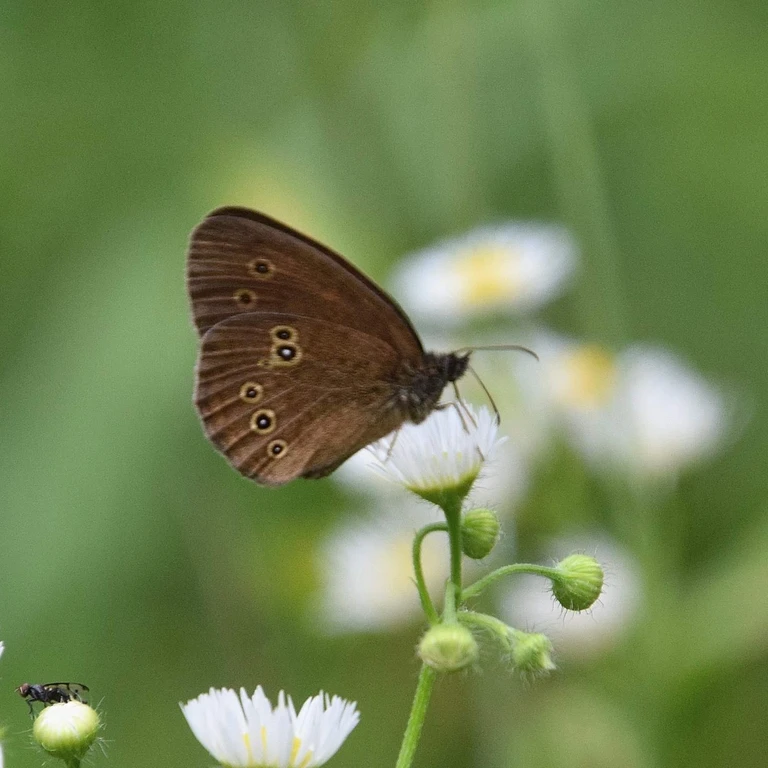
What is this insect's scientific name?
Aphantopus hyperantus
